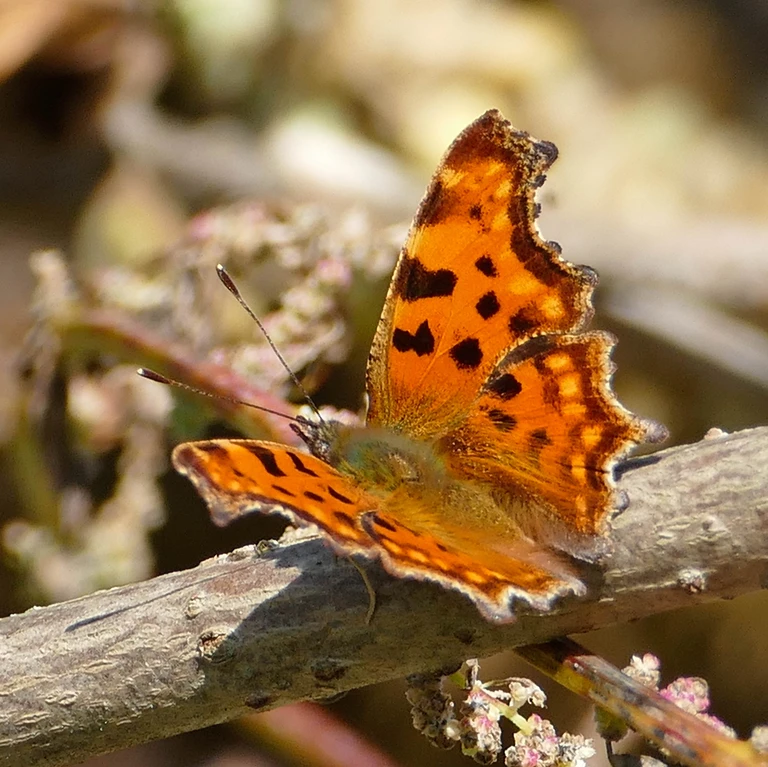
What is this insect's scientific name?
Polygonia c-album
